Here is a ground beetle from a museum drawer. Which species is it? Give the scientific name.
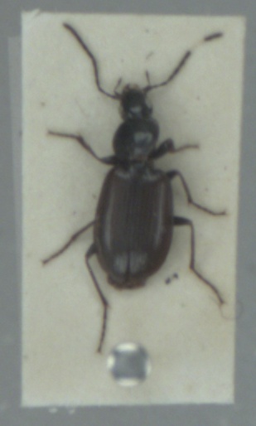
Agonum fuliginosum
